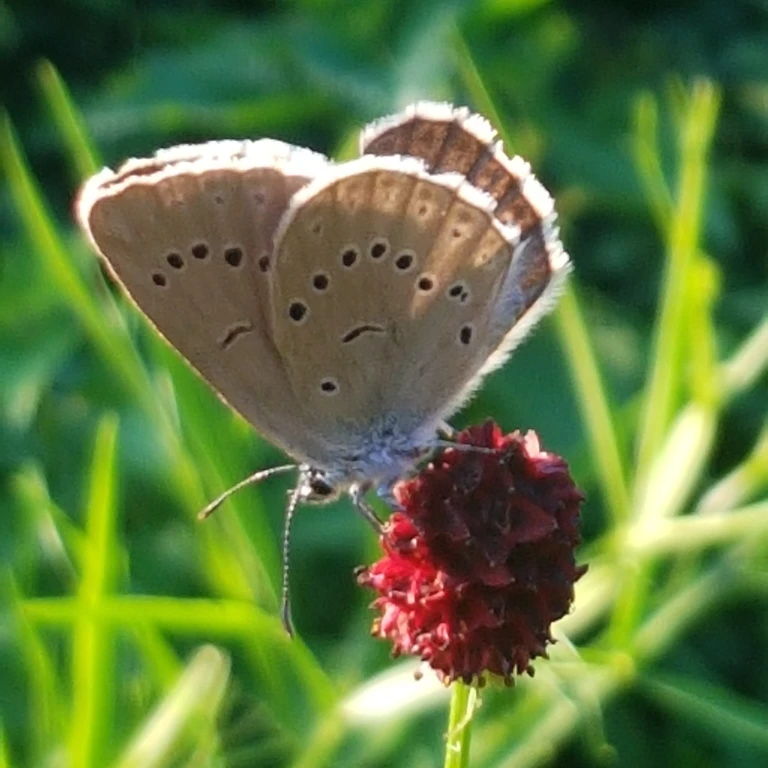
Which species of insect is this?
Phengaris teleius
